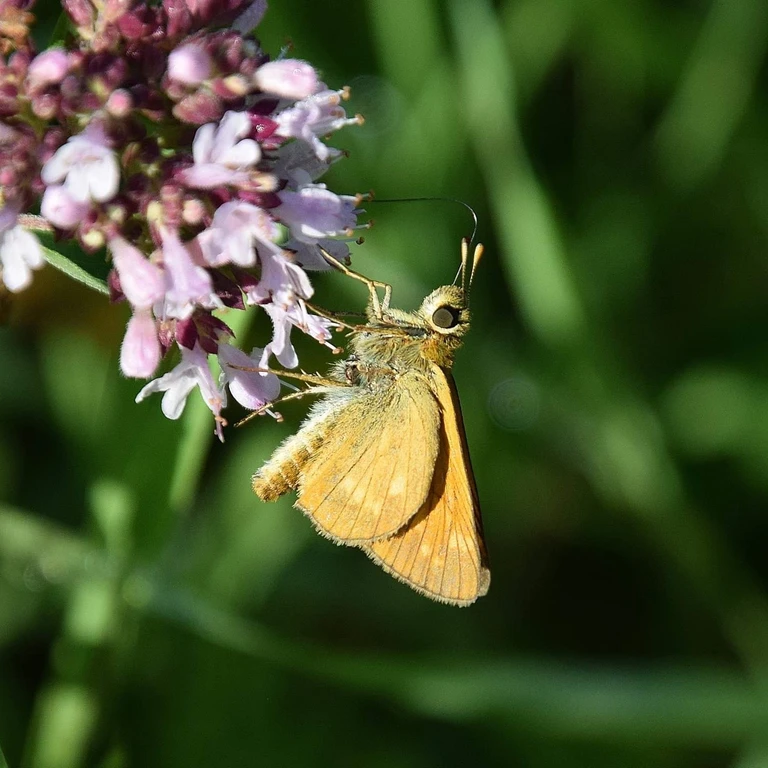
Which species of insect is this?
Ochlodes sylvanus (also Ochlodes venata)
